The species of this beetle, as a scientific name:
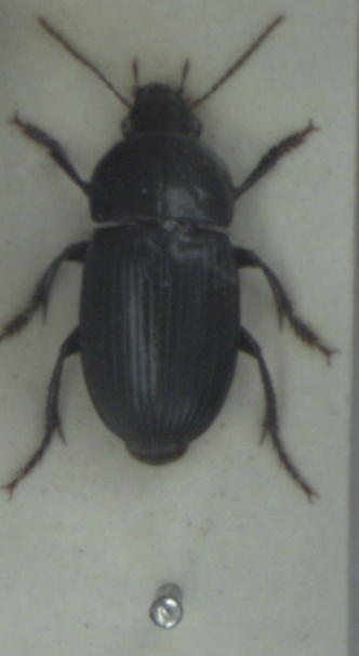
Harpalus serripes
